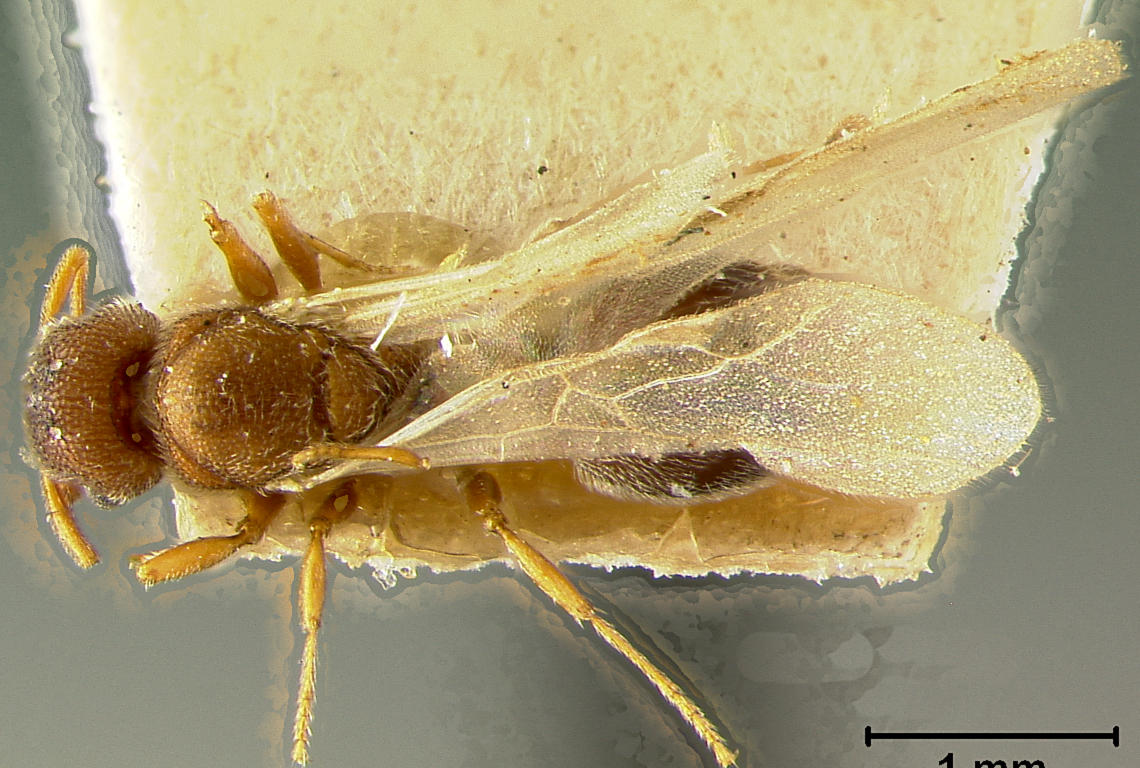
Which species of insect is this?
Triglyphothrix desertorum
